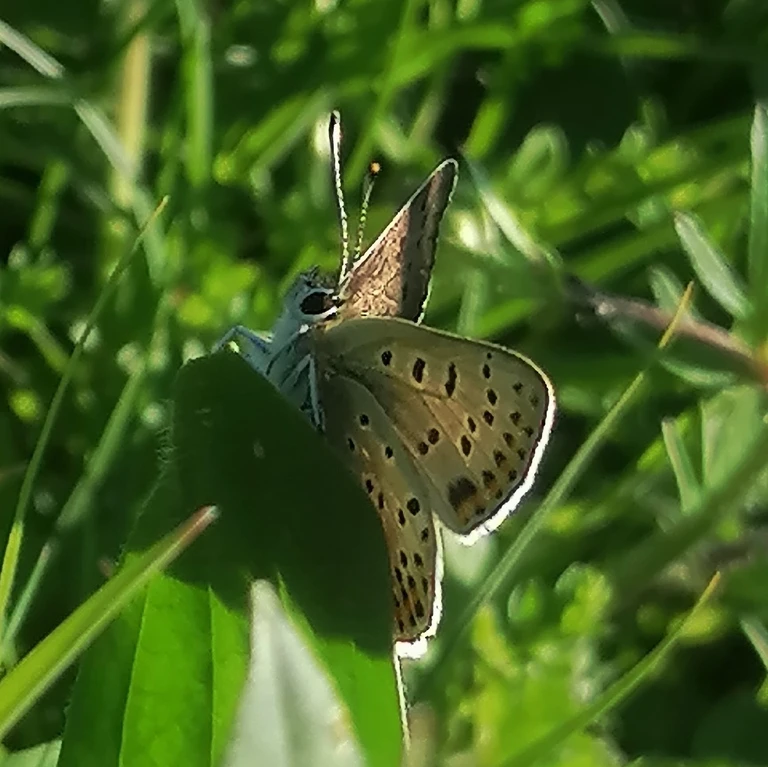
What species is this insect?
Lycaena tityrus (also Loweia tityrus)
